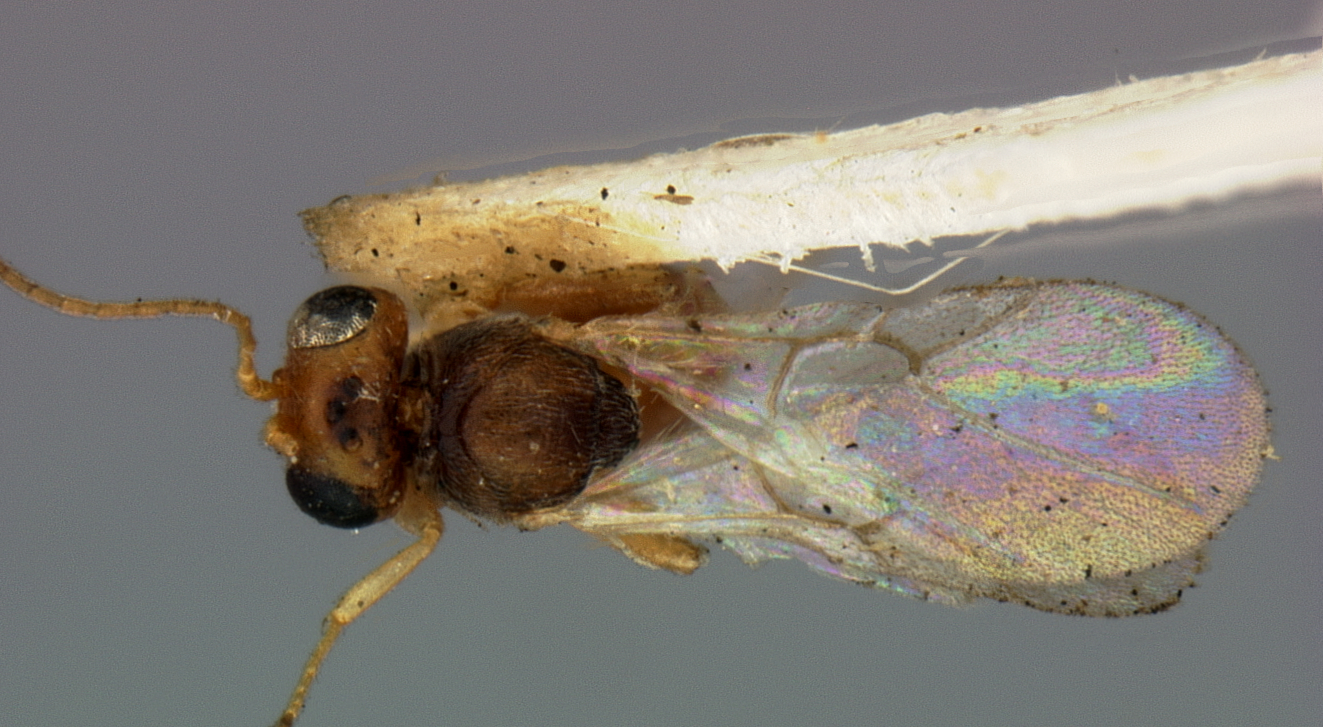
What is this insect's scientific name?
Ceroptres pomiformis
